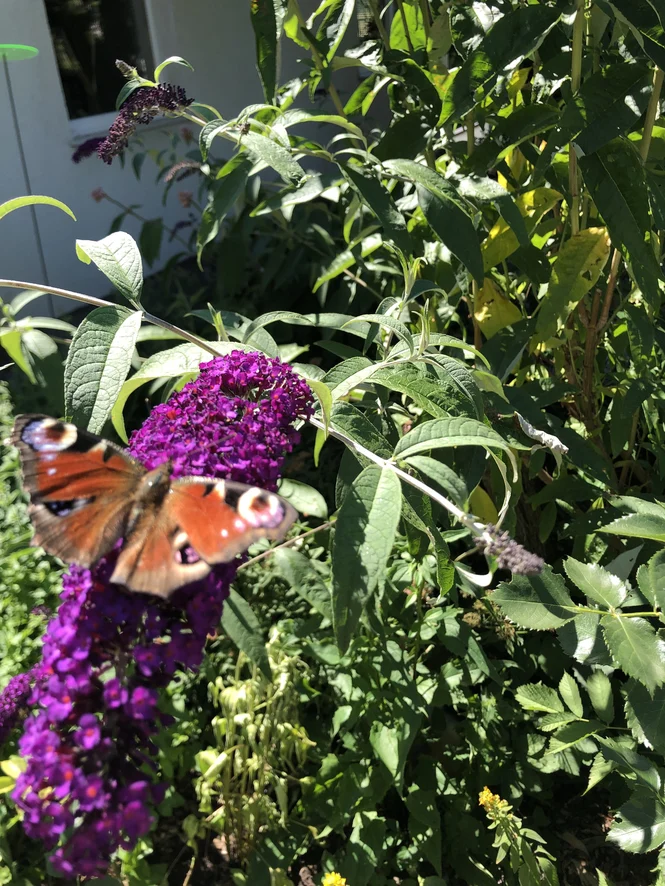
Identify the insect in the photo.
Aglais io
